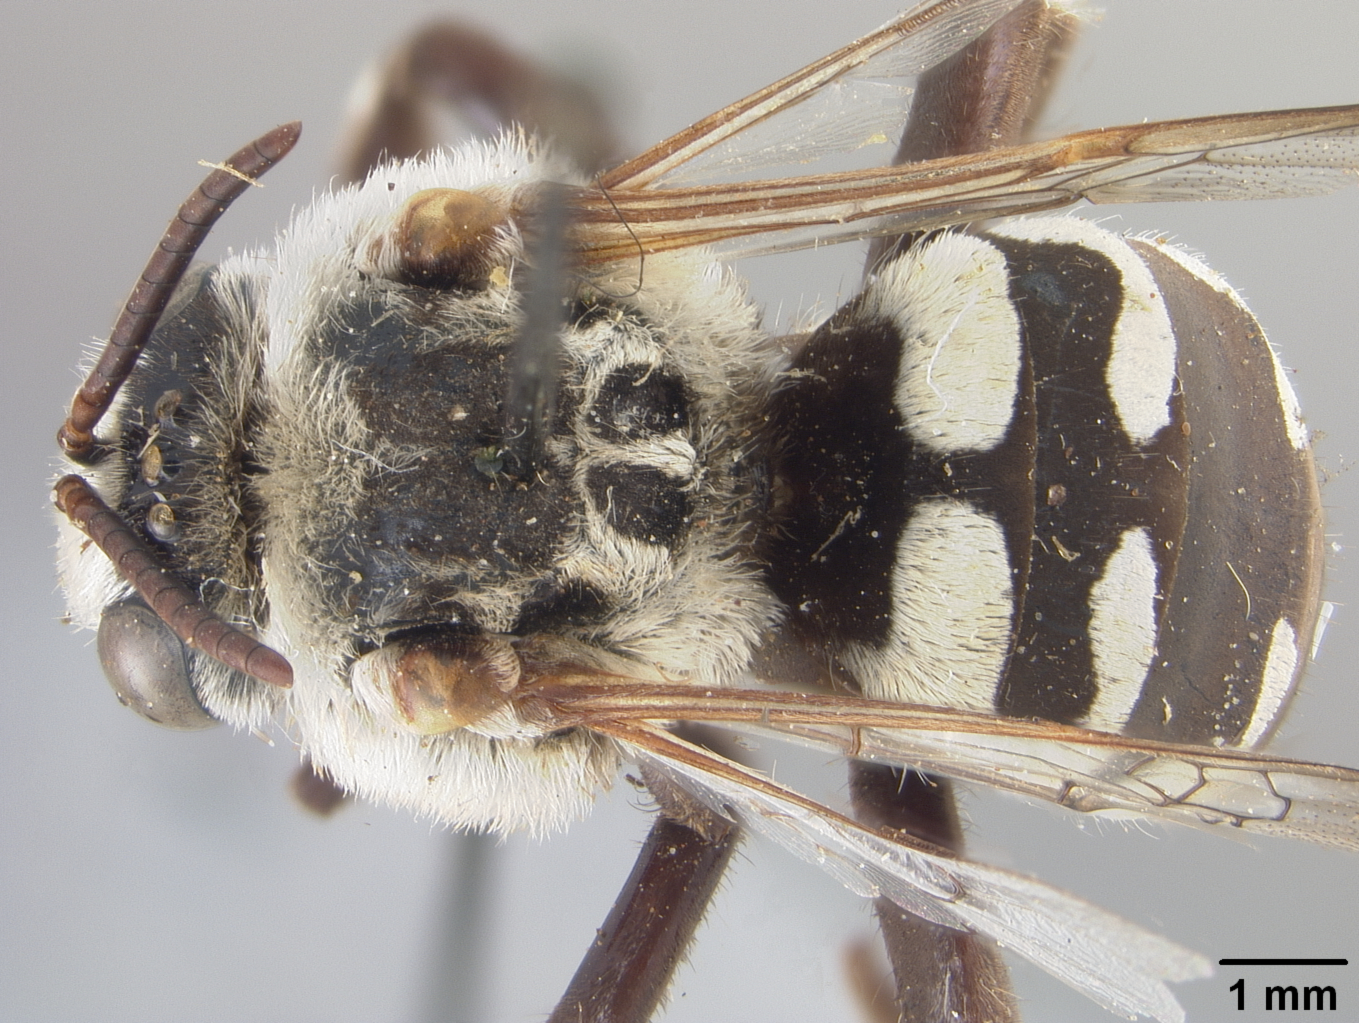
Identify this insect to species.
Ericrocis arizonensis
